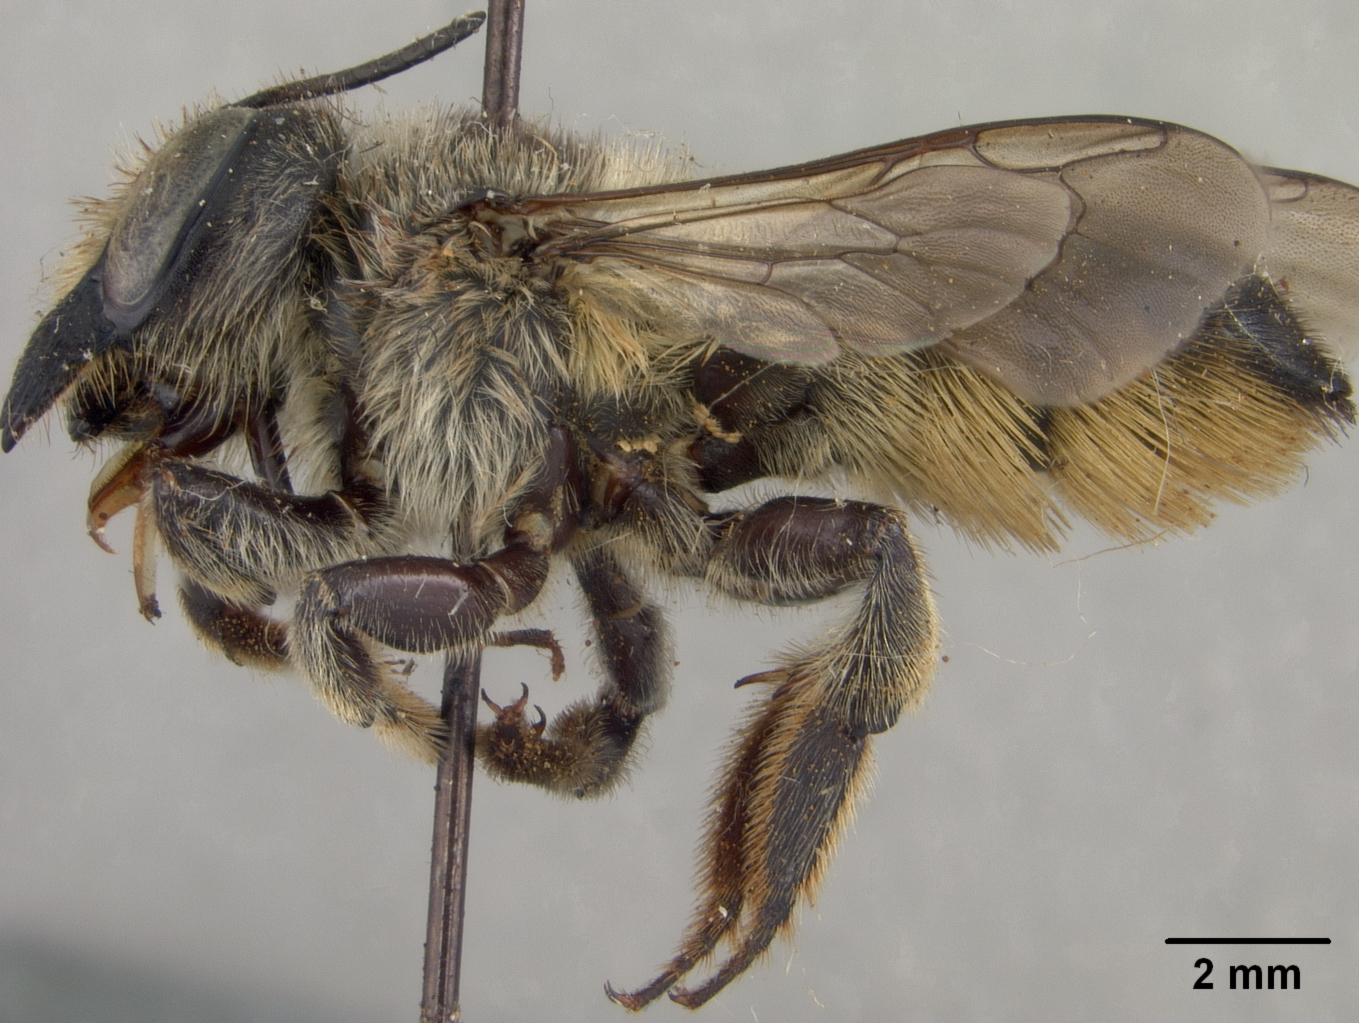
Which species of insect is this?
Megachile vidua
